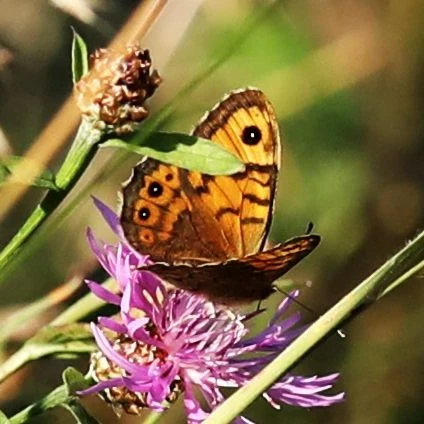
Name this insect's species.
Lasiommata megera (also Pararge megera)
